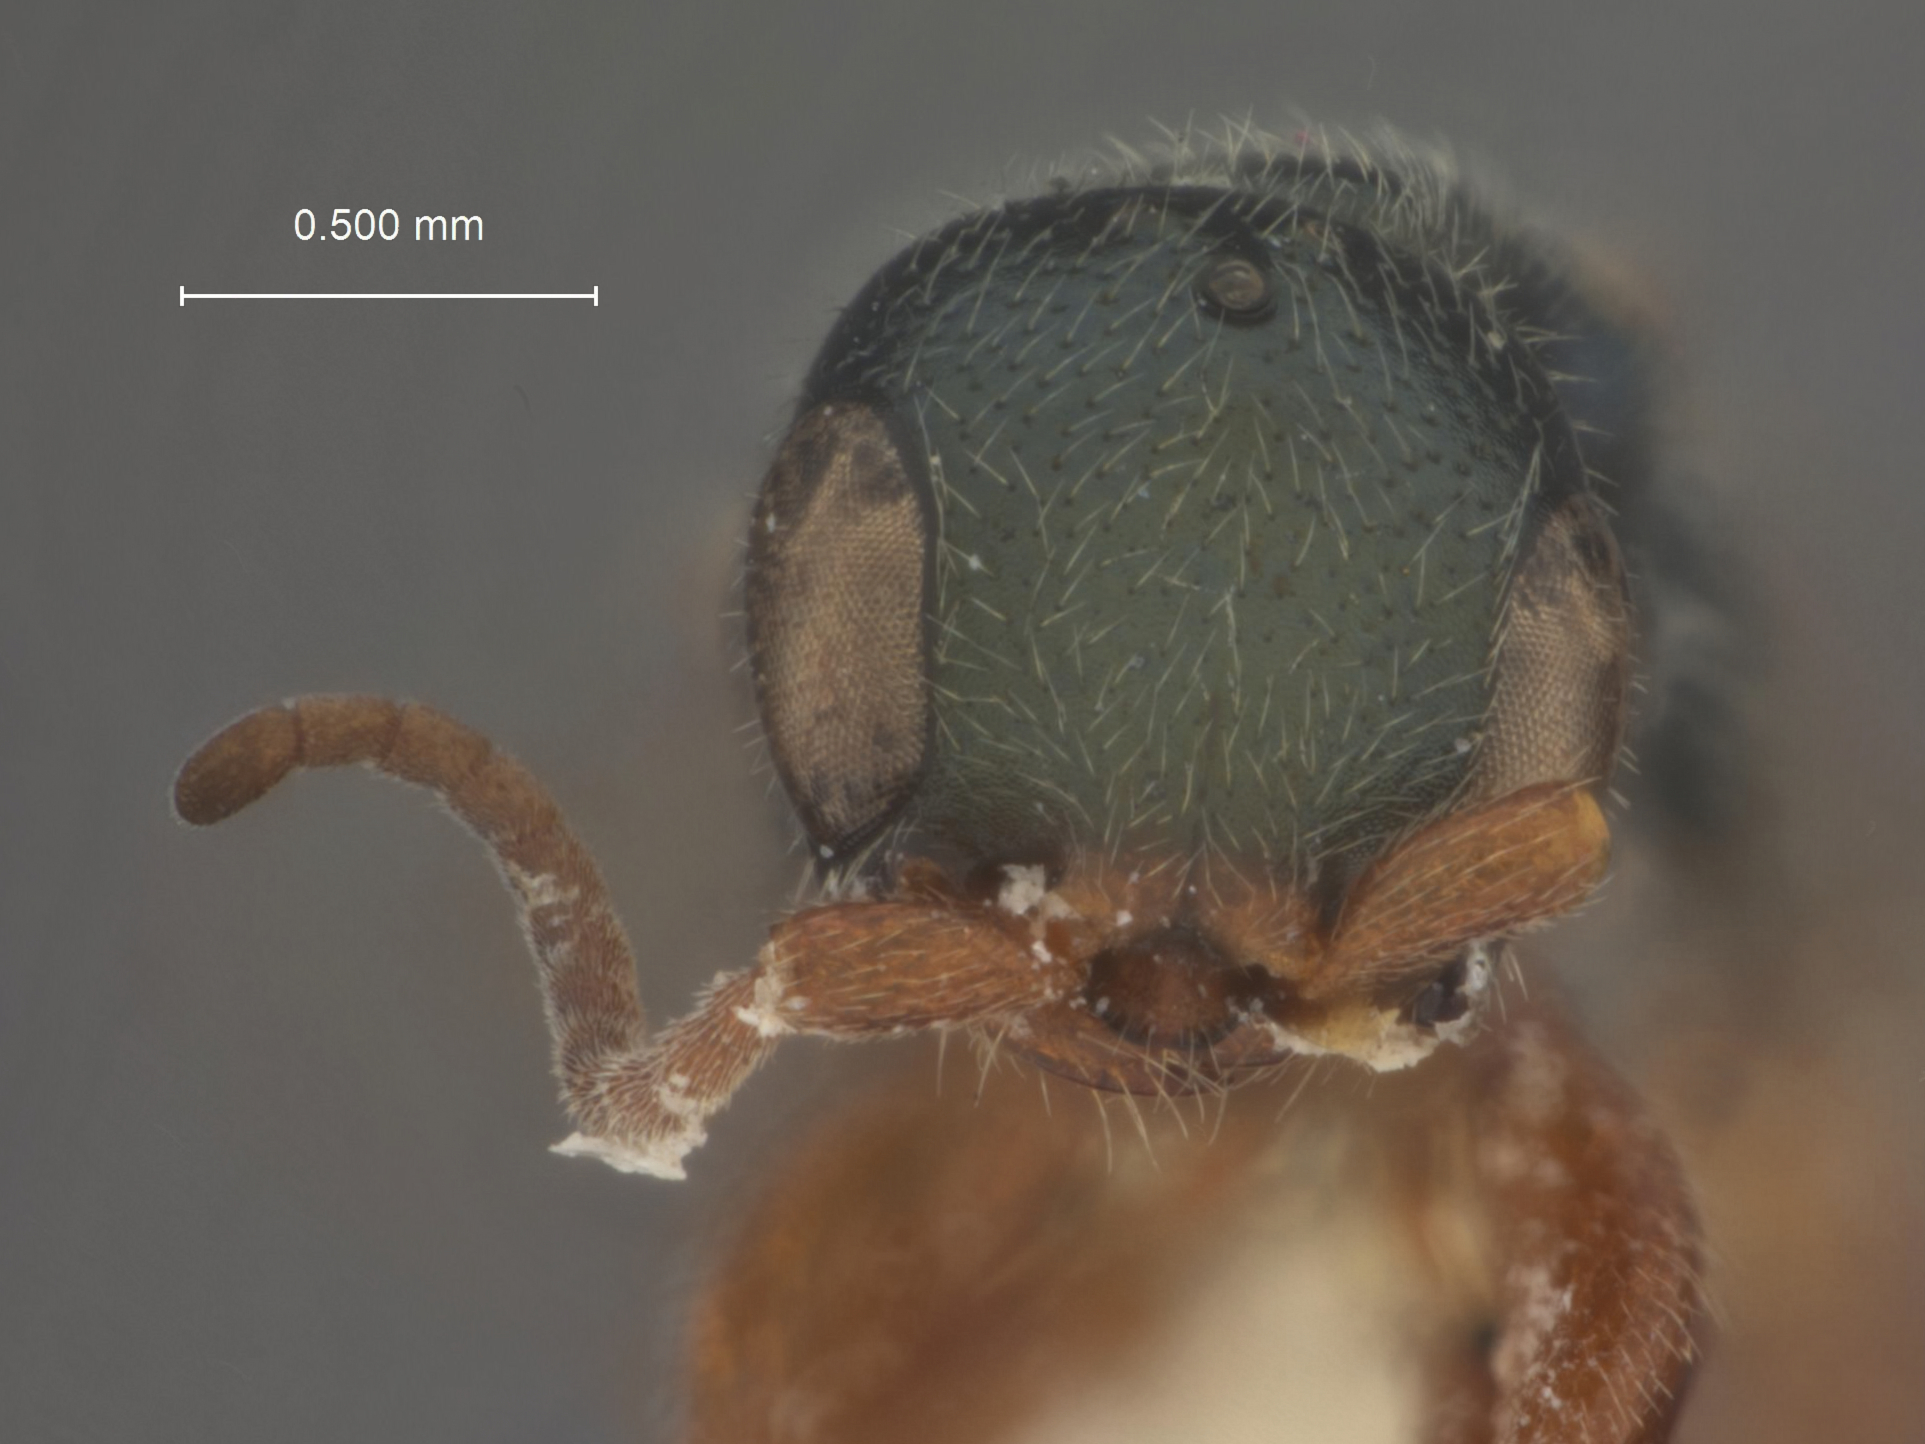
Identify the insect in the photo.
Epyris festivus
